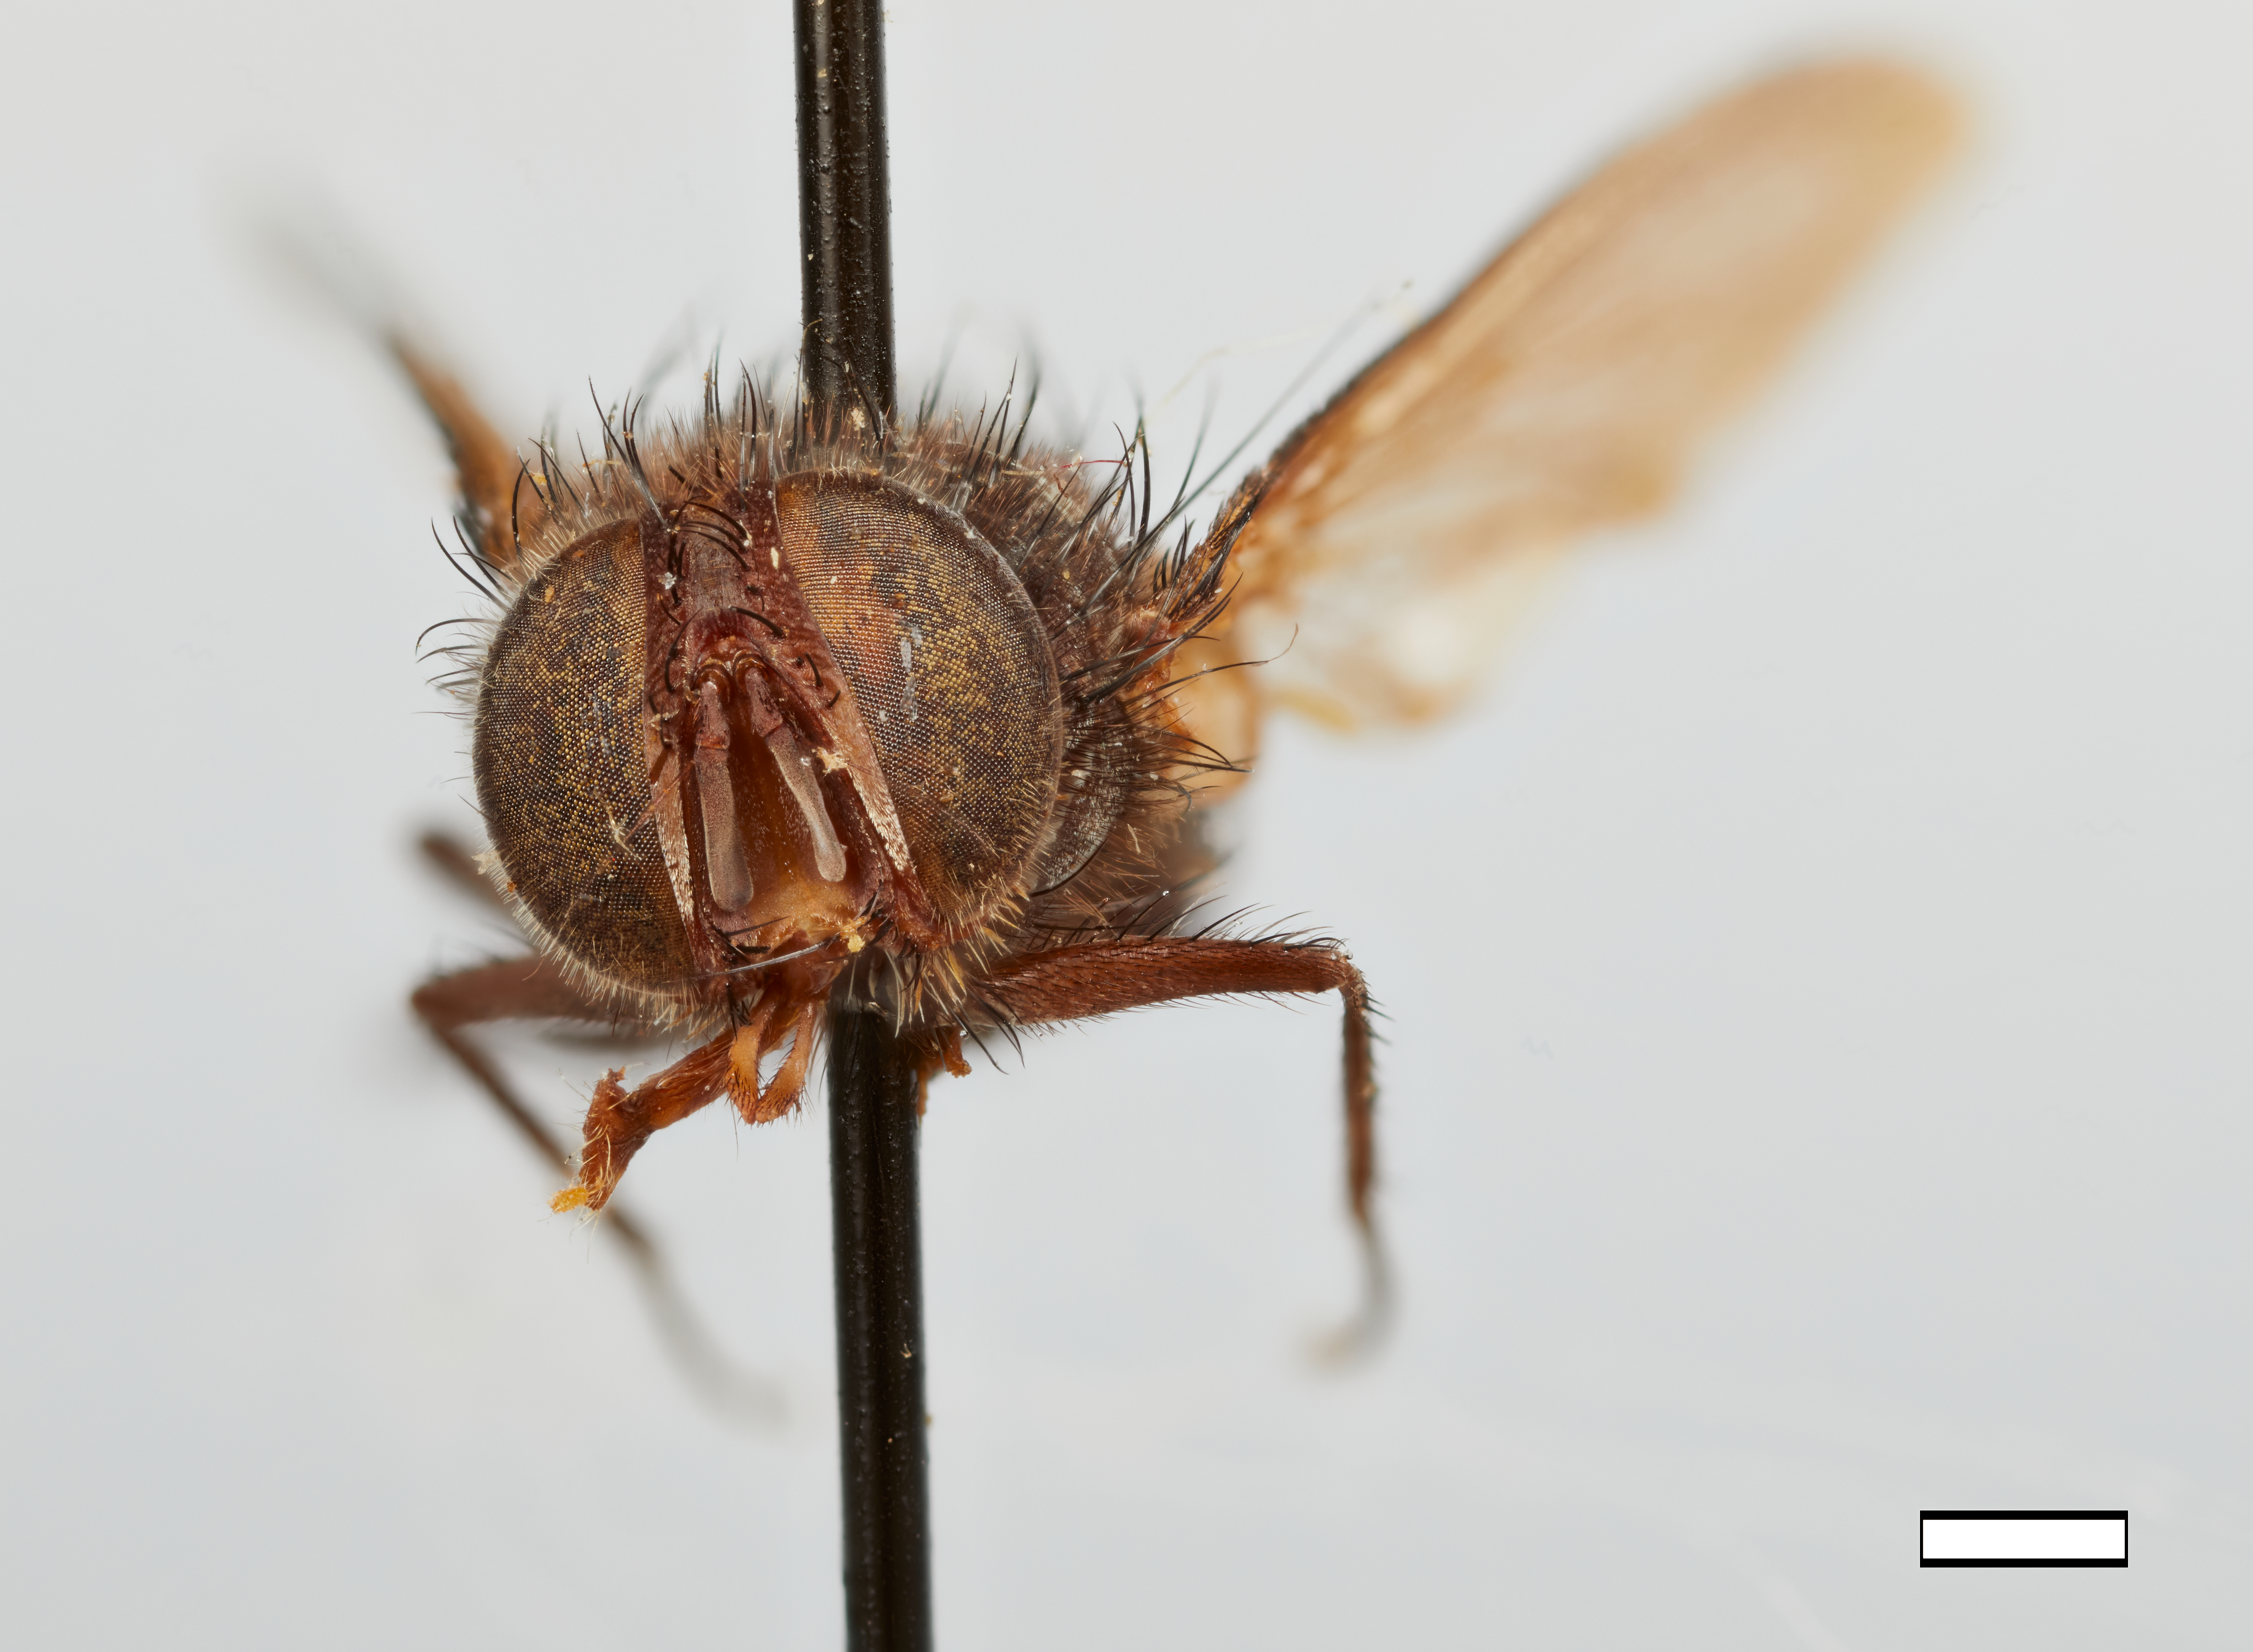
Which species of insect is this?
Eocarcelia ceylanica
